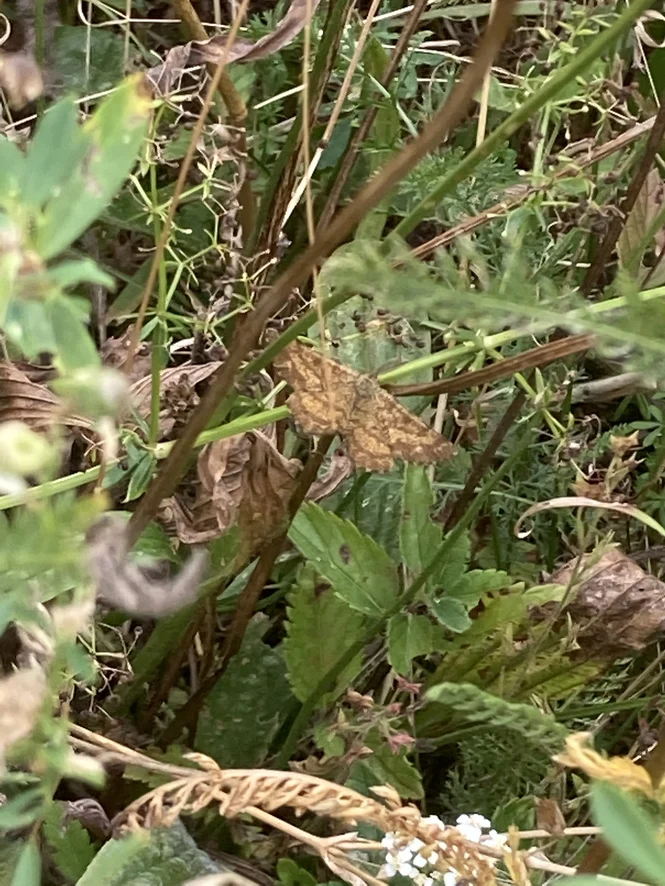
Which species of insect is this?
Ematurga atomaria
